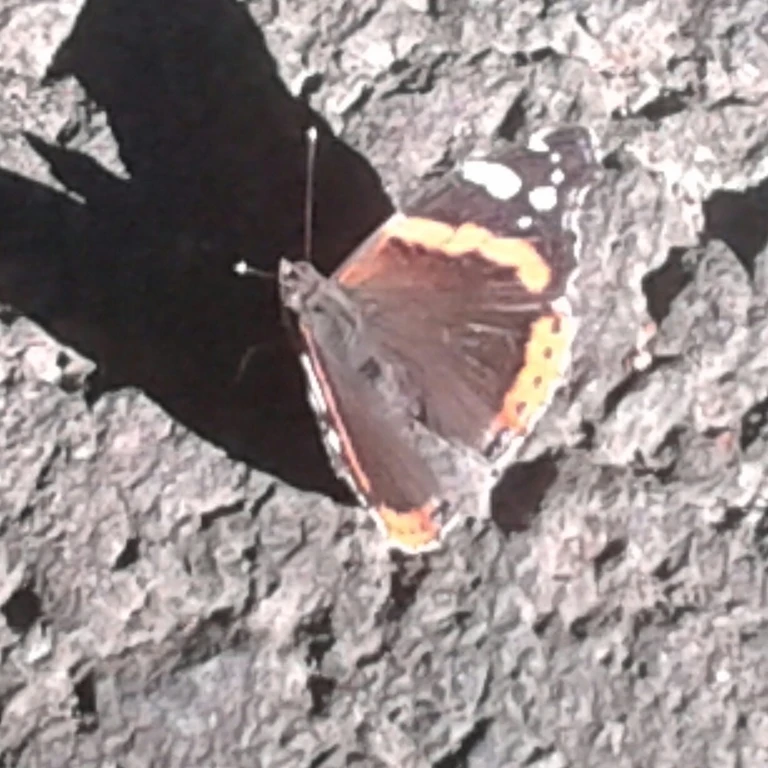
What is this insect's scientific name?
Vanessa atalanta
